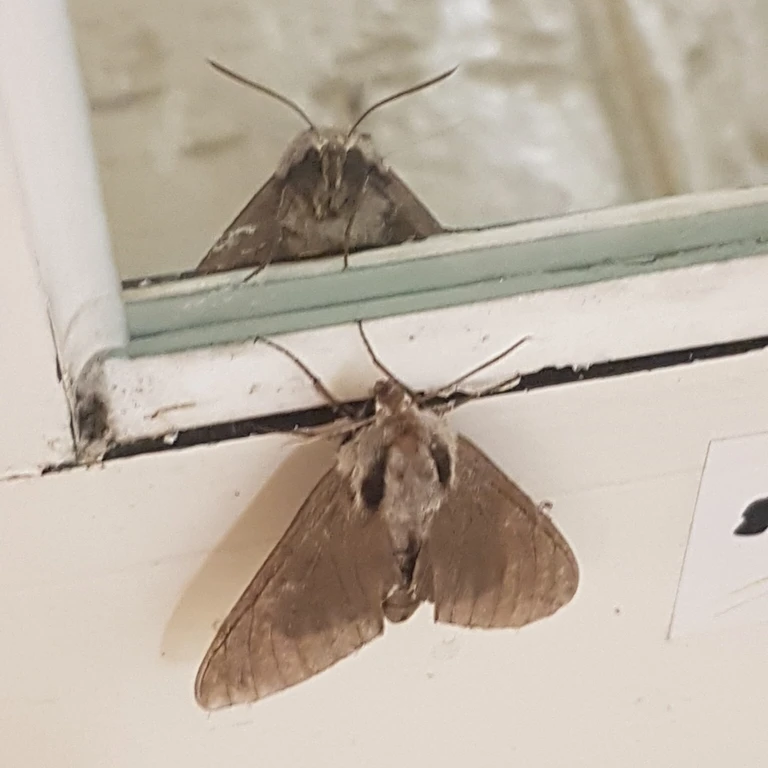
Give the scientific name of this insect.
Sphinx pinastri
